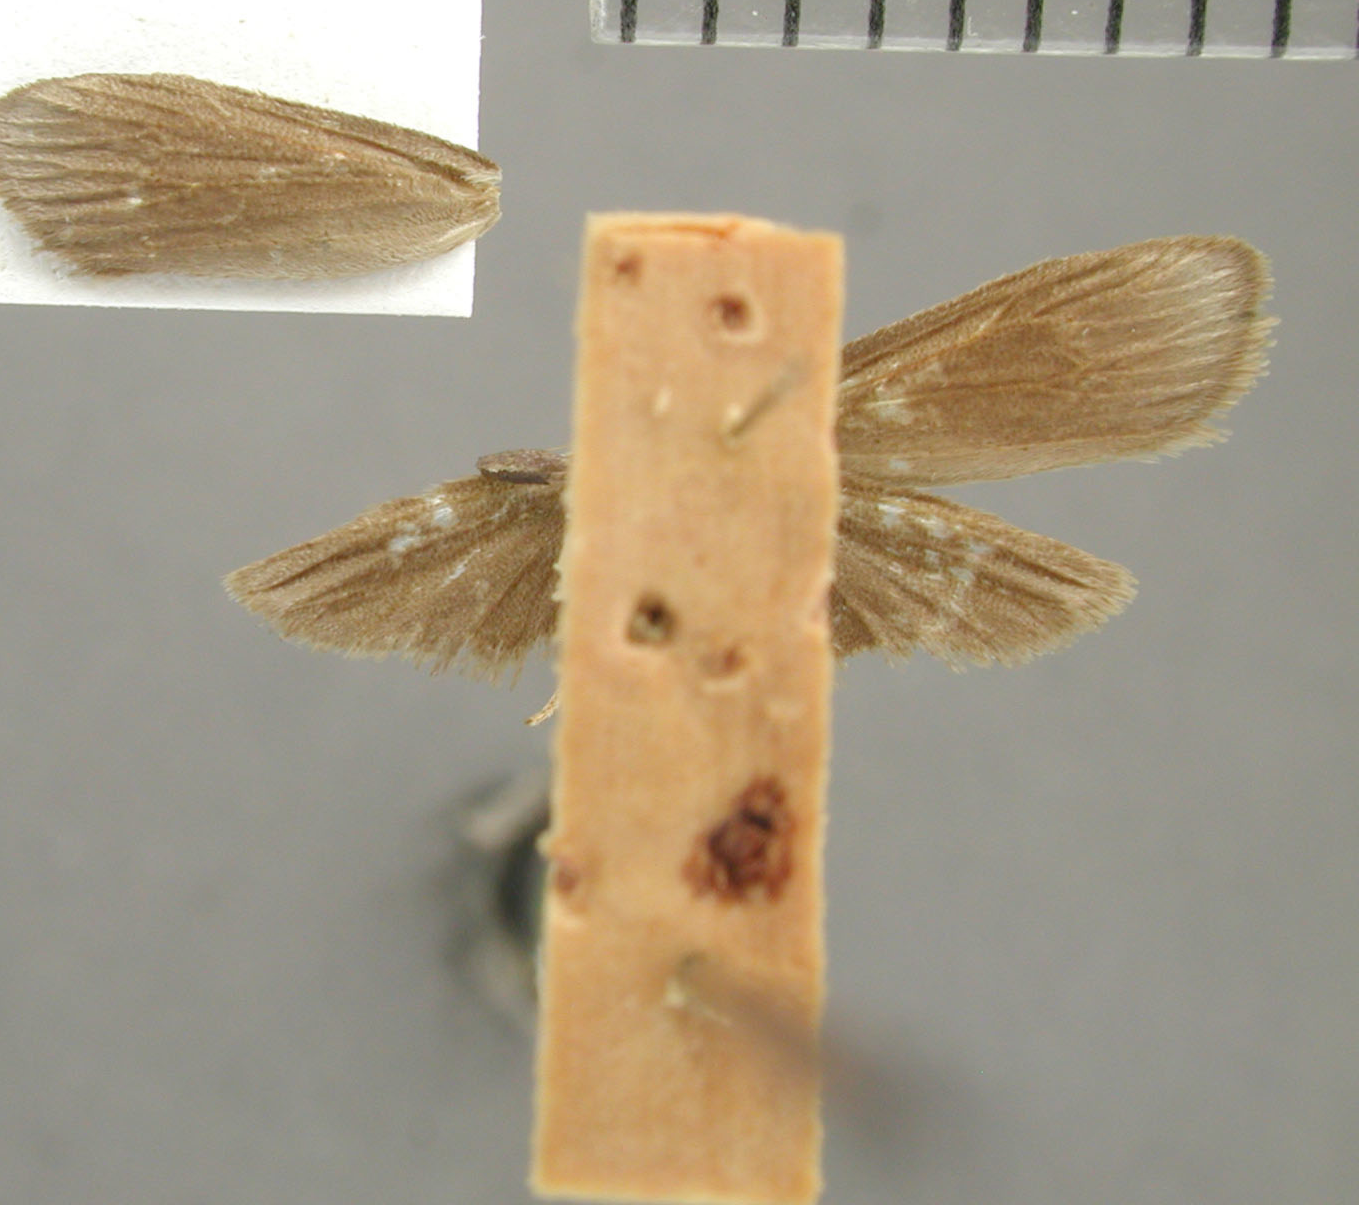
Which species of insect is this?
Lycomorphodes genificans
